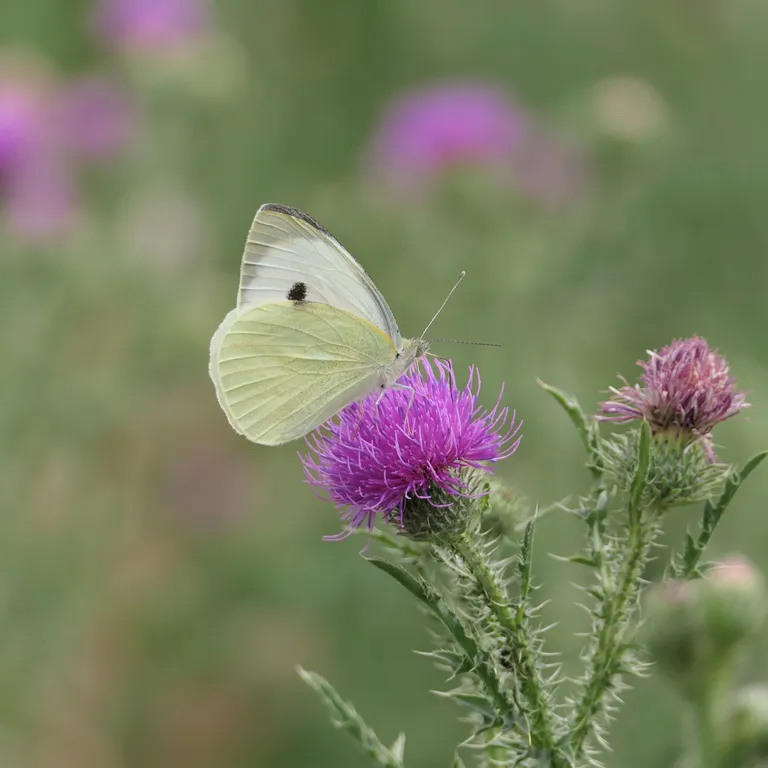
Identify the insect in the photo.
Pieris brassicae
